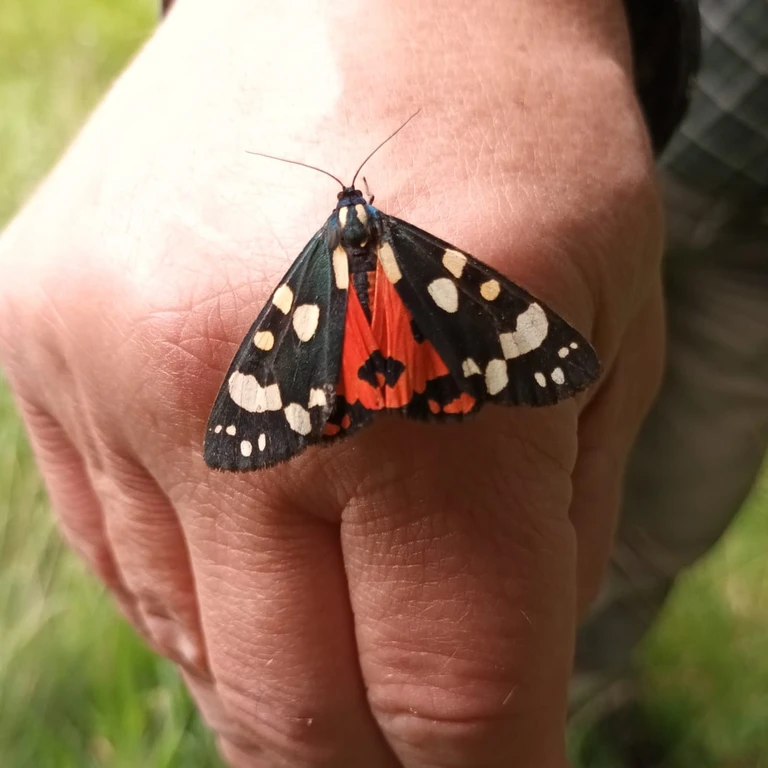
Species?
Callimorpha dominula
